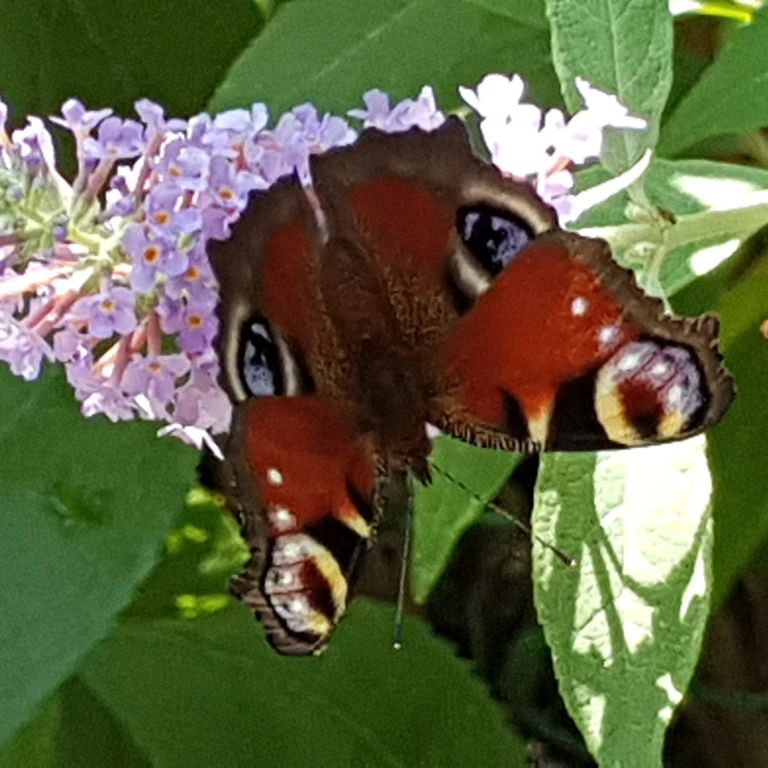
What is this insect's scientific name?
Aglais io
